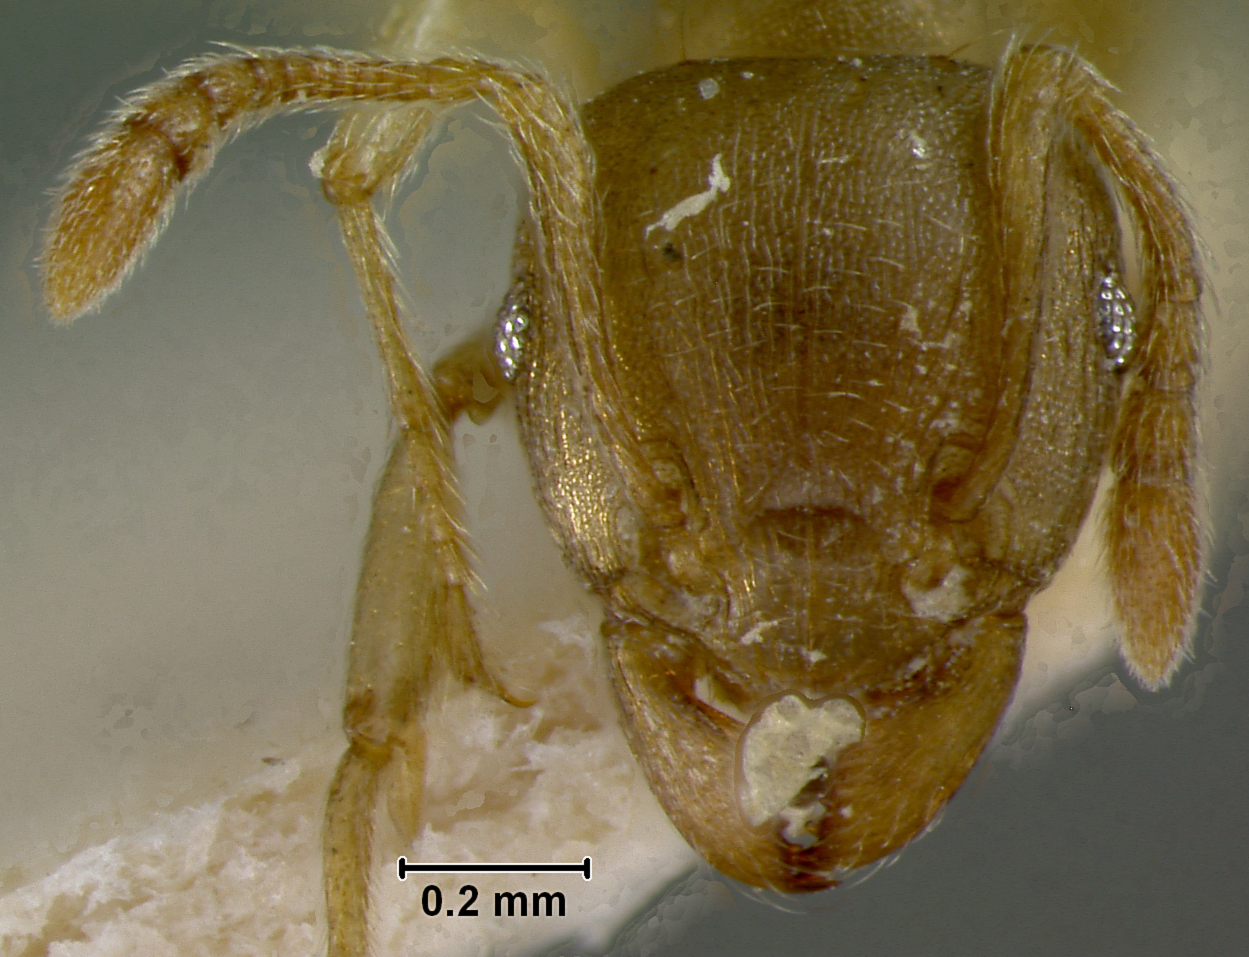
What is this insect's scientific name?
Rhoptromyrmex opacus
